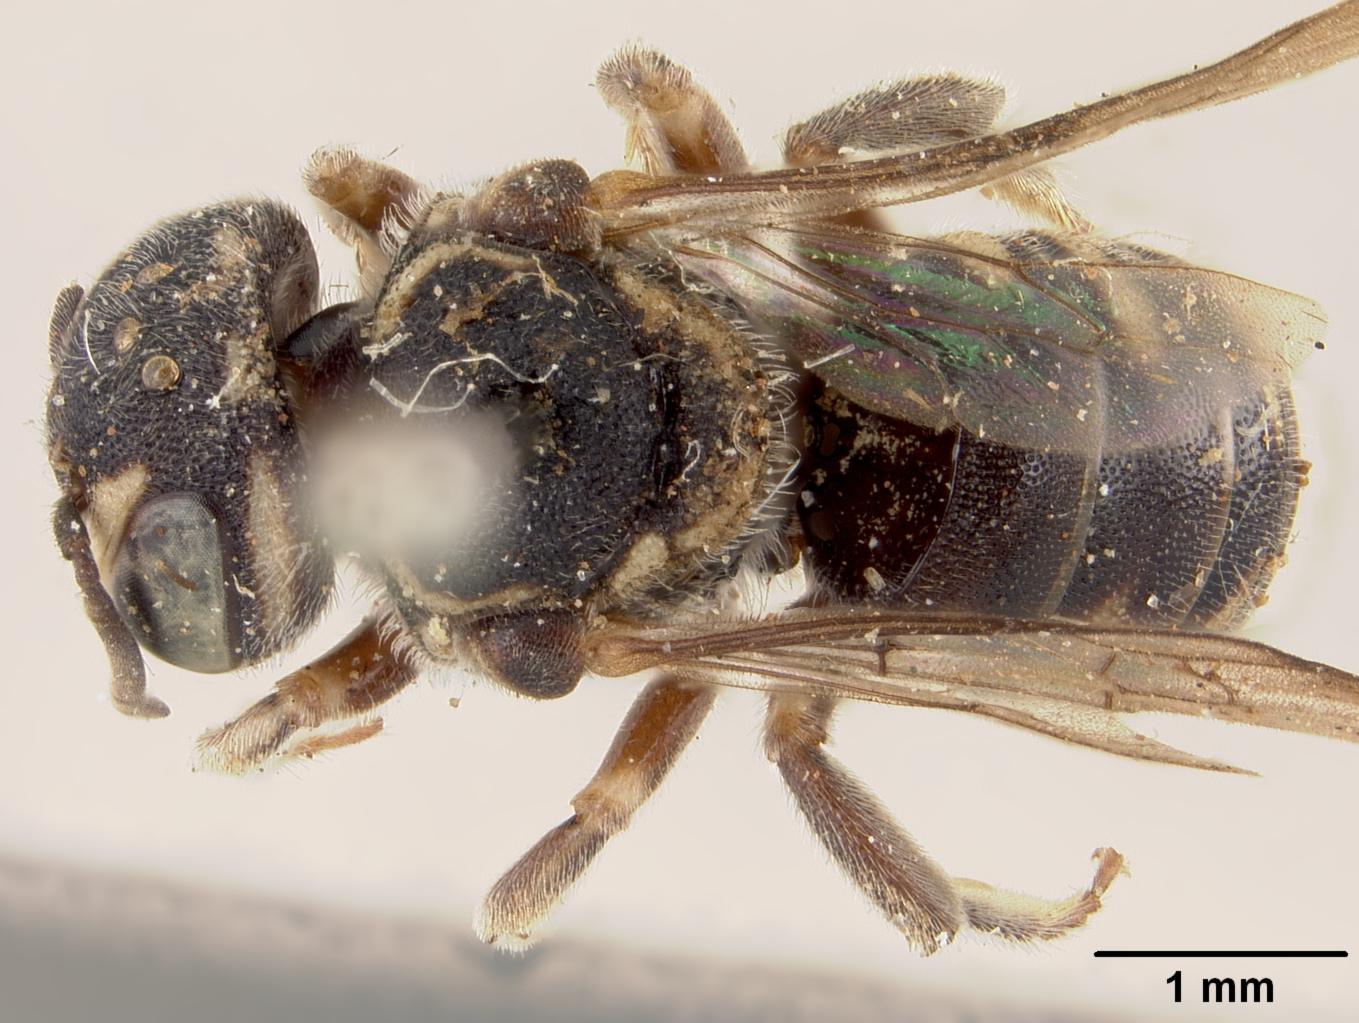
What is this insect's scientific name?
Stelis tuberculata
